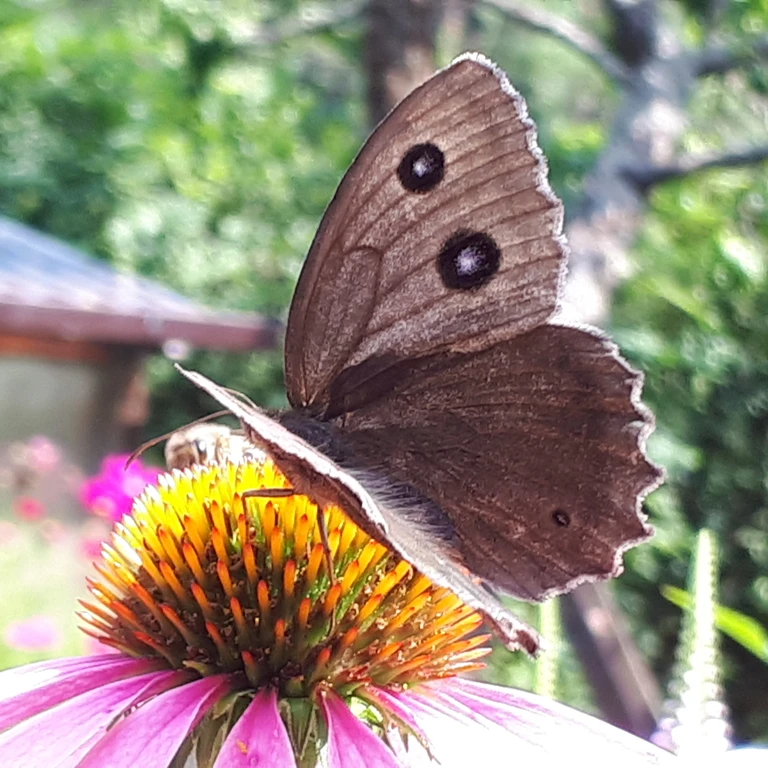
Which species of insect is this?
Minois dryas
